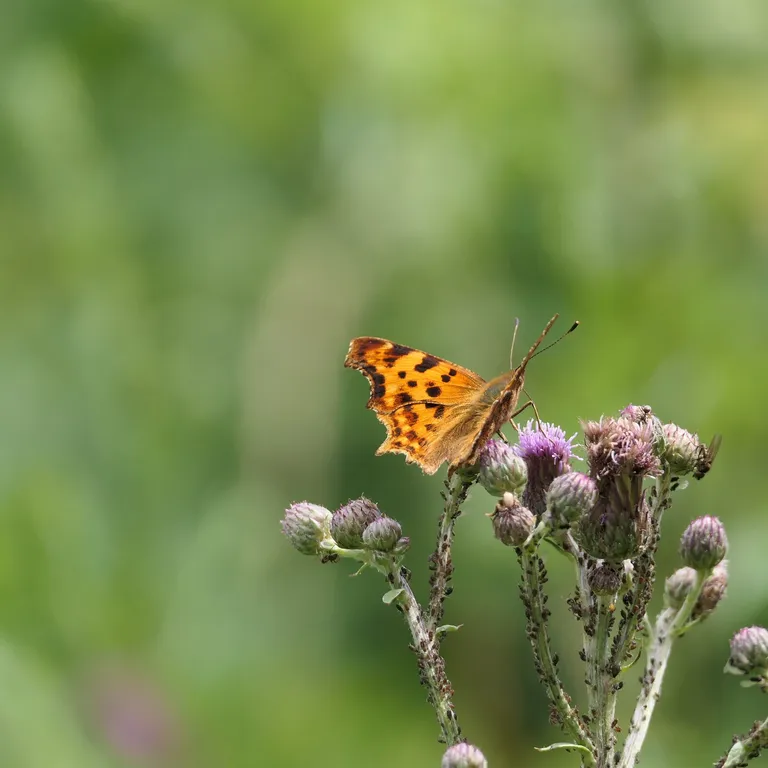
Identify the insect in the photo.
Polygonia c-album
